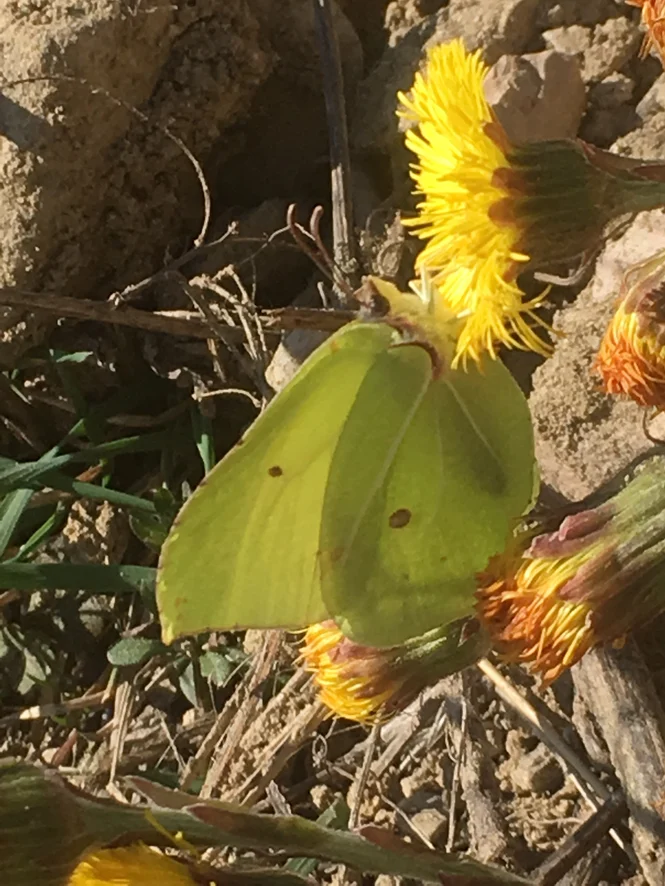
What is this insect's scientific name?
Gonepteryx rhamni
